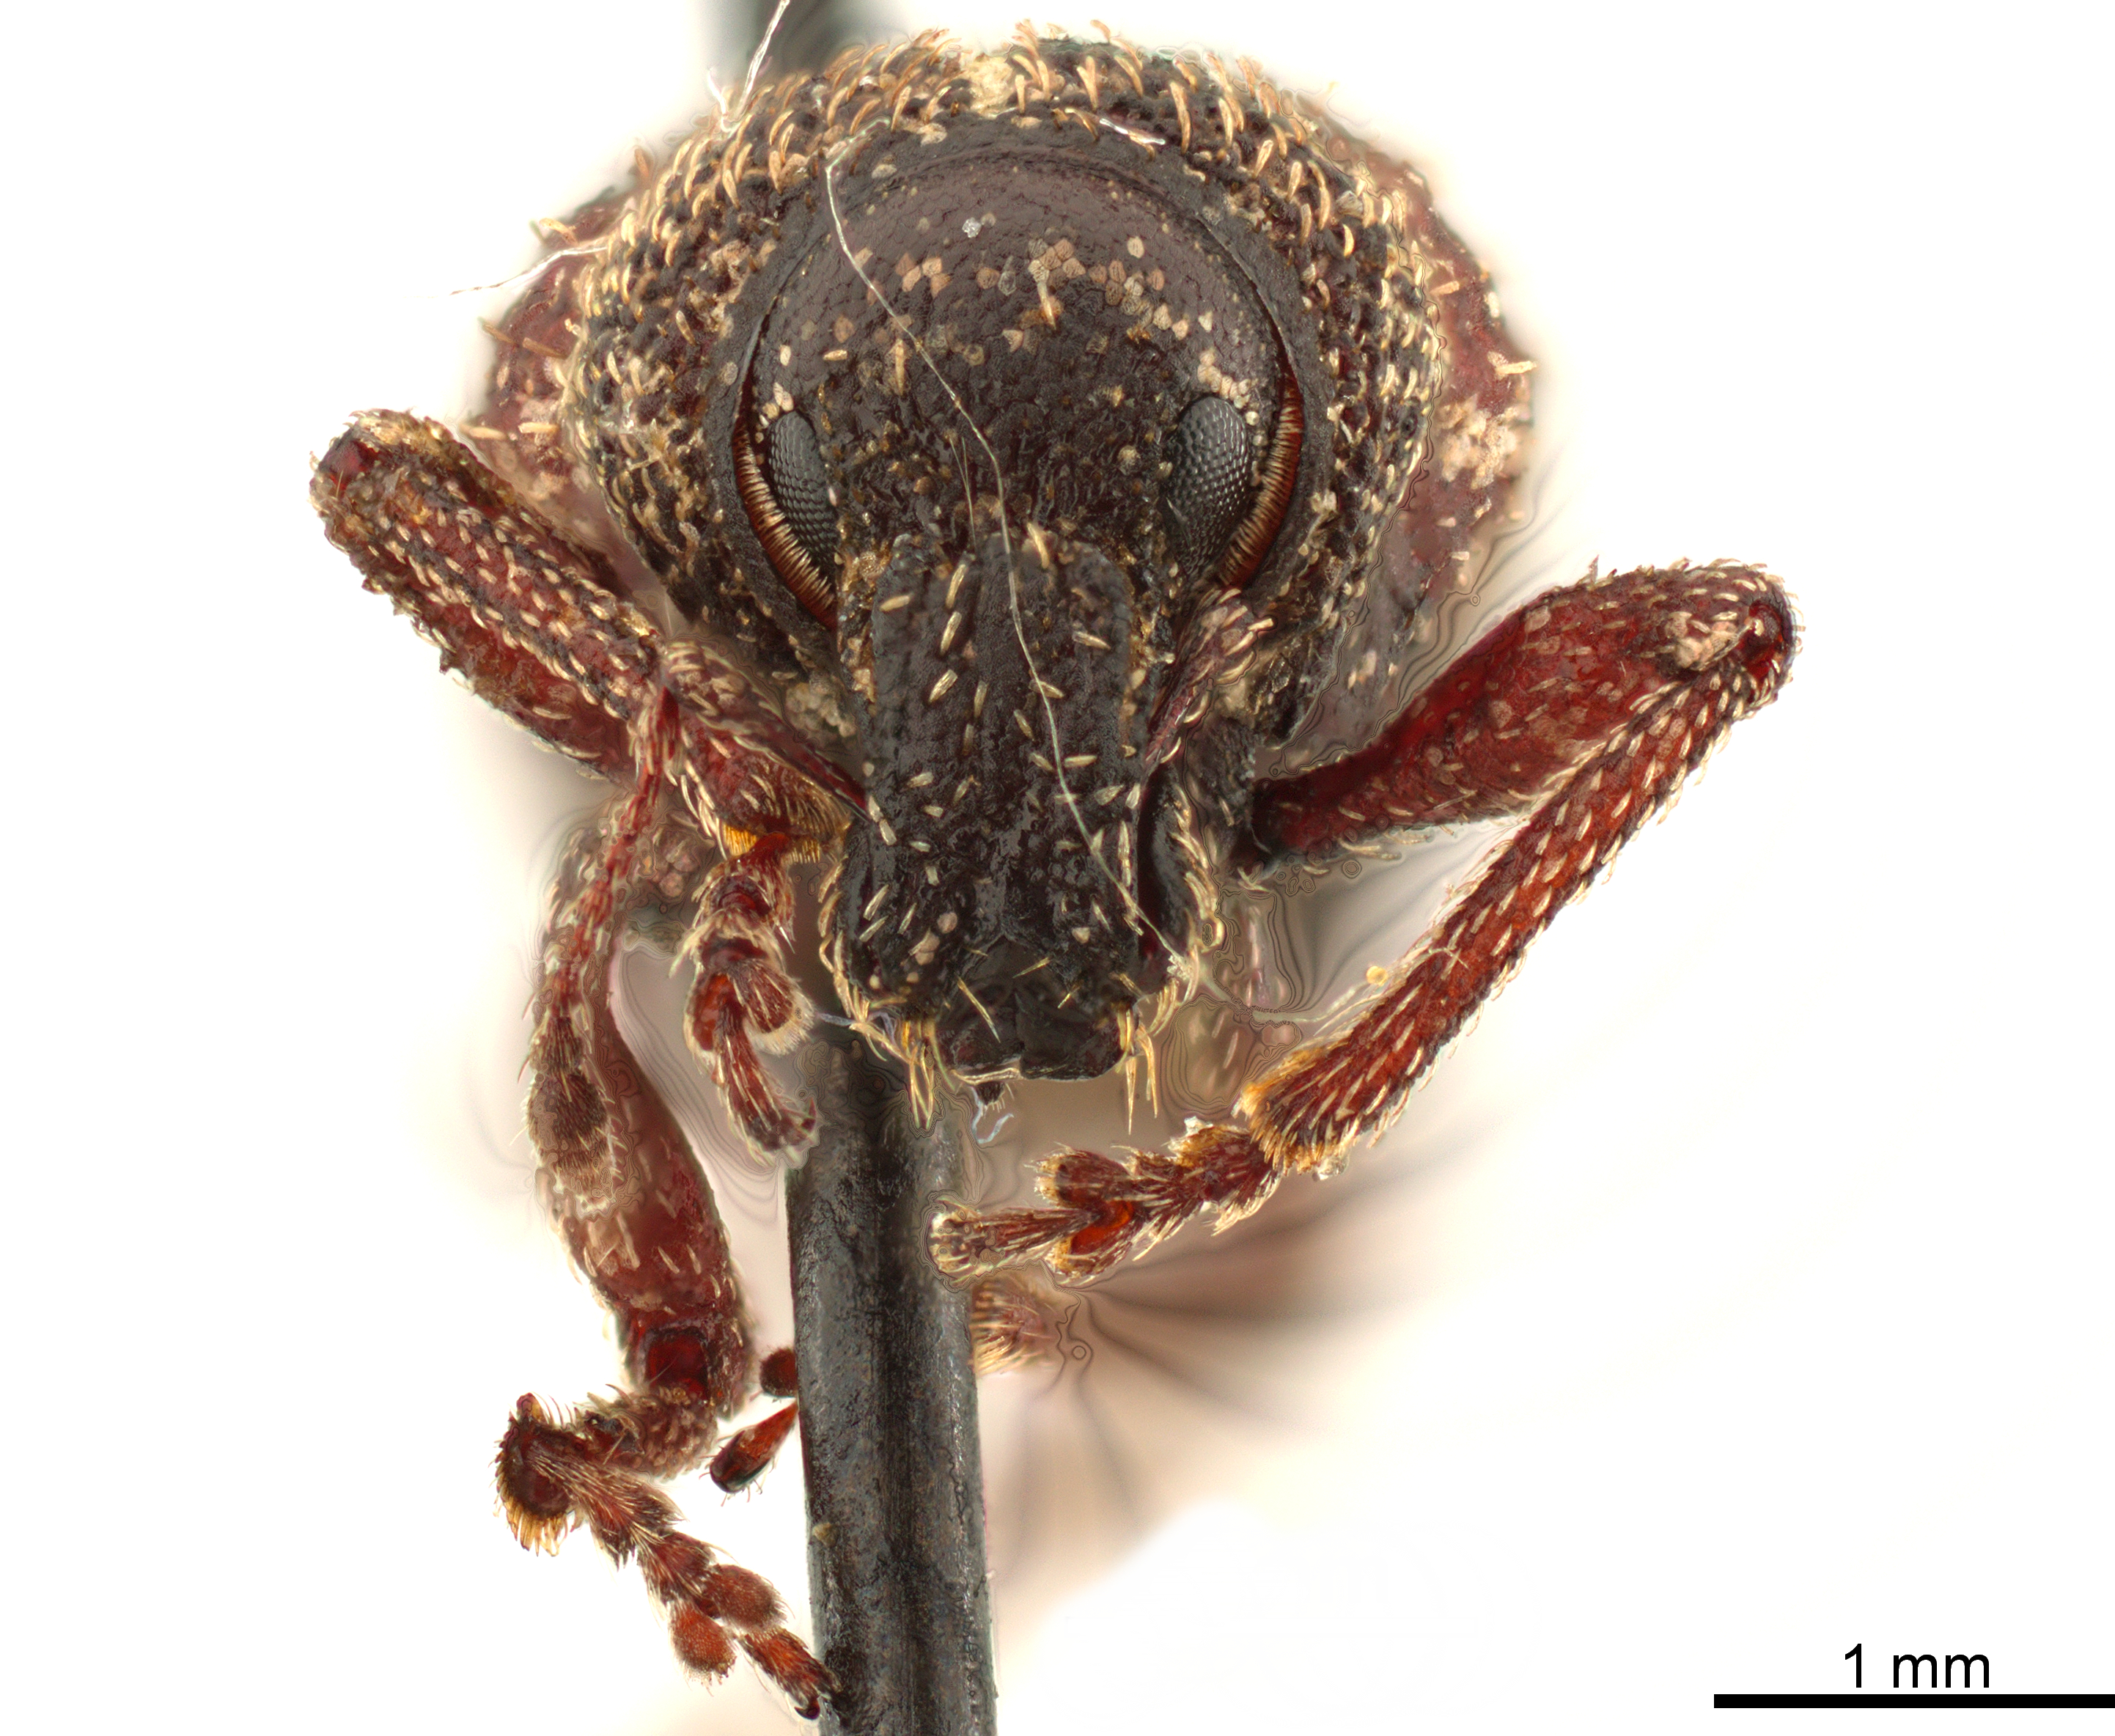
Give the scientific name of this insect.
Dichoxenus setiger
